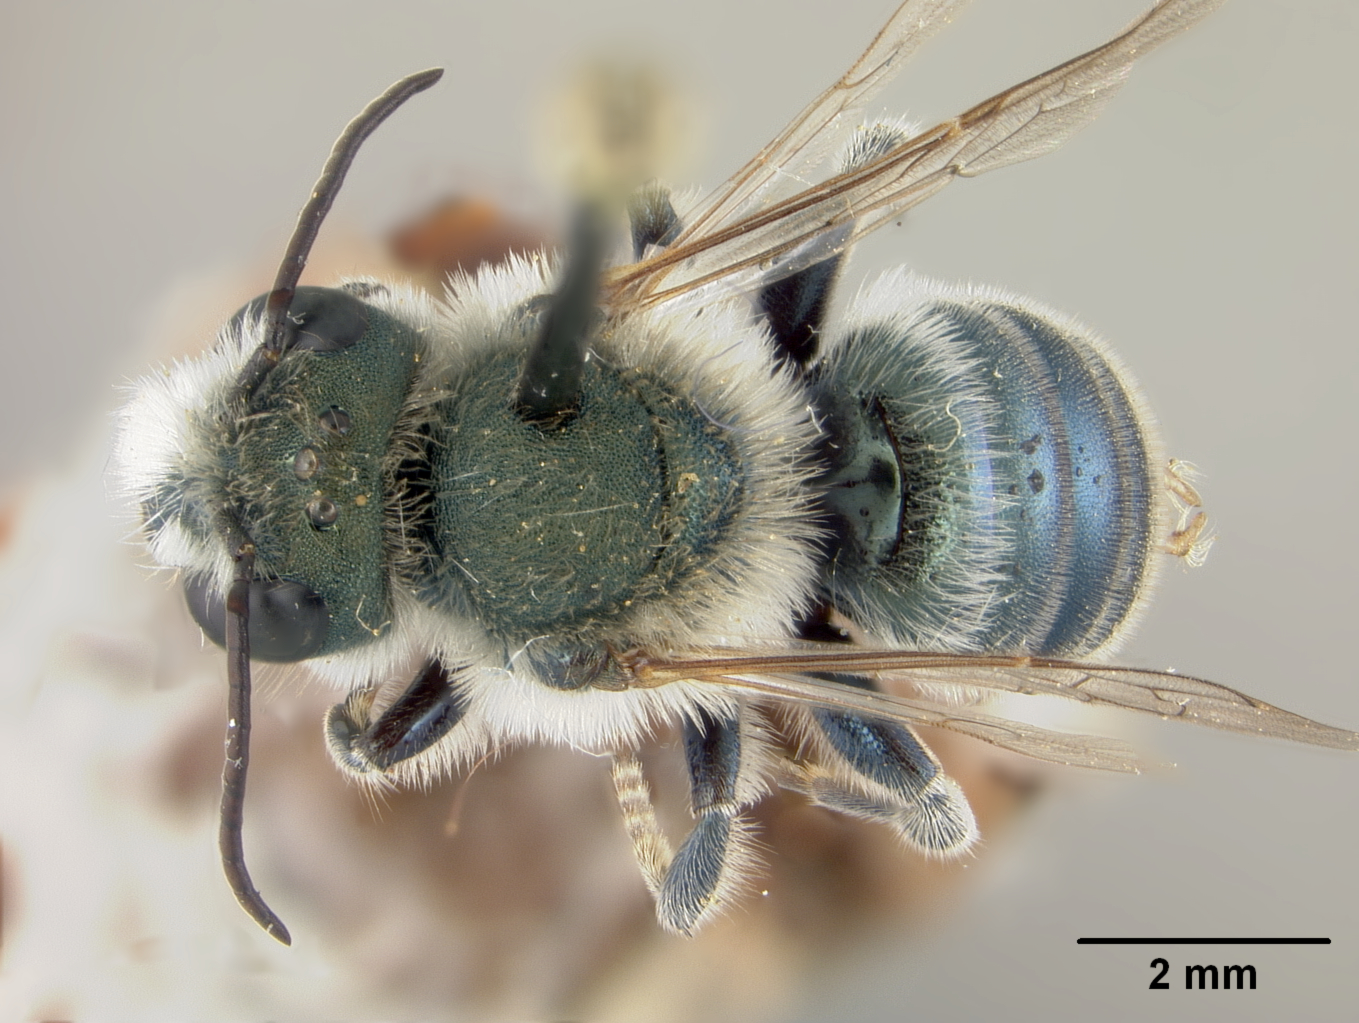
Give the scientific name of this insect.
Osmia sanrafaelae
